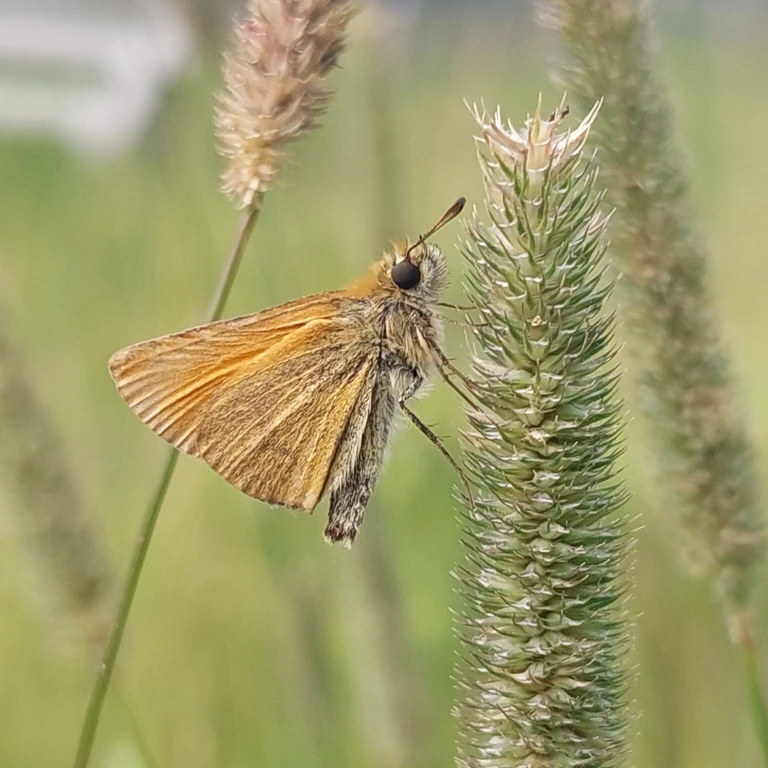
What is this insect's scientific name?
Thymelicus lineola
